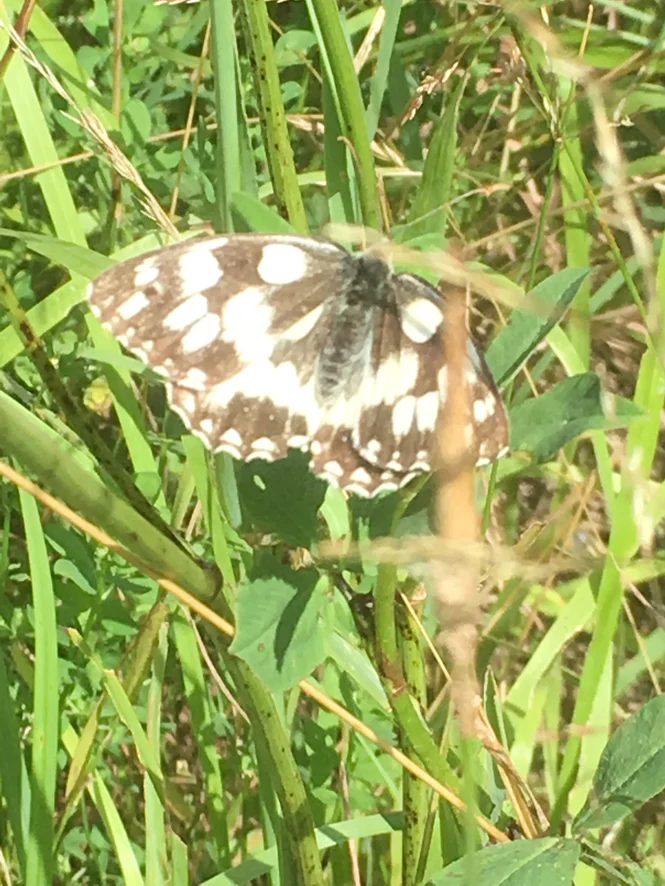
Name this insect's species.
Melanargia galathea
